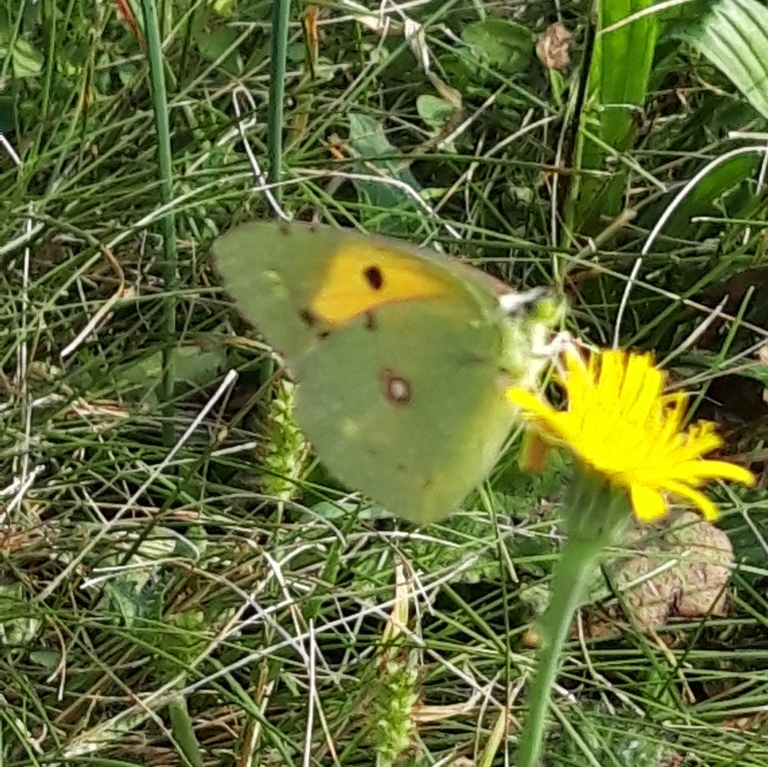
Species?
Colias croceus
